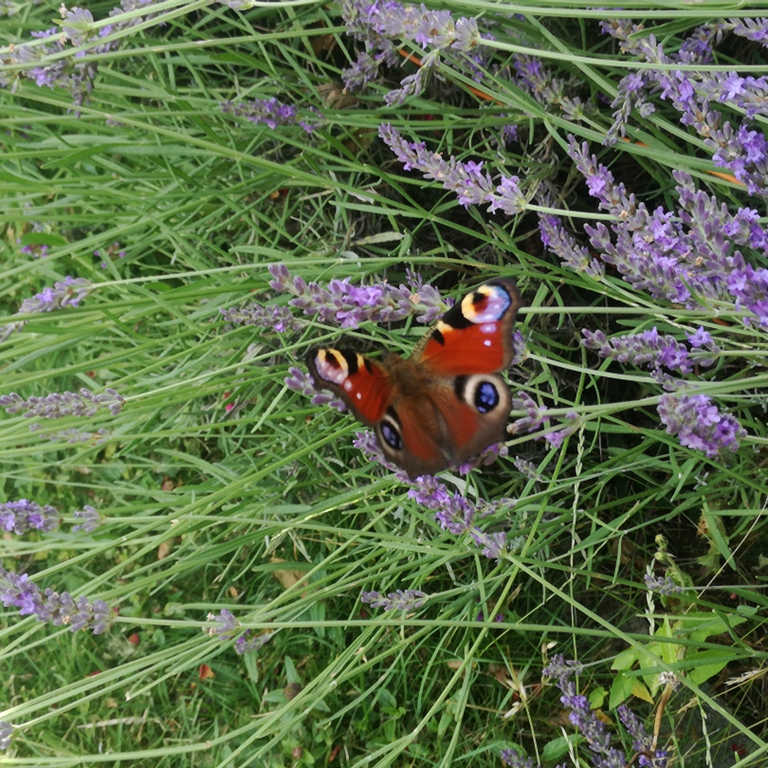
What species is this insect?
Aglais io
